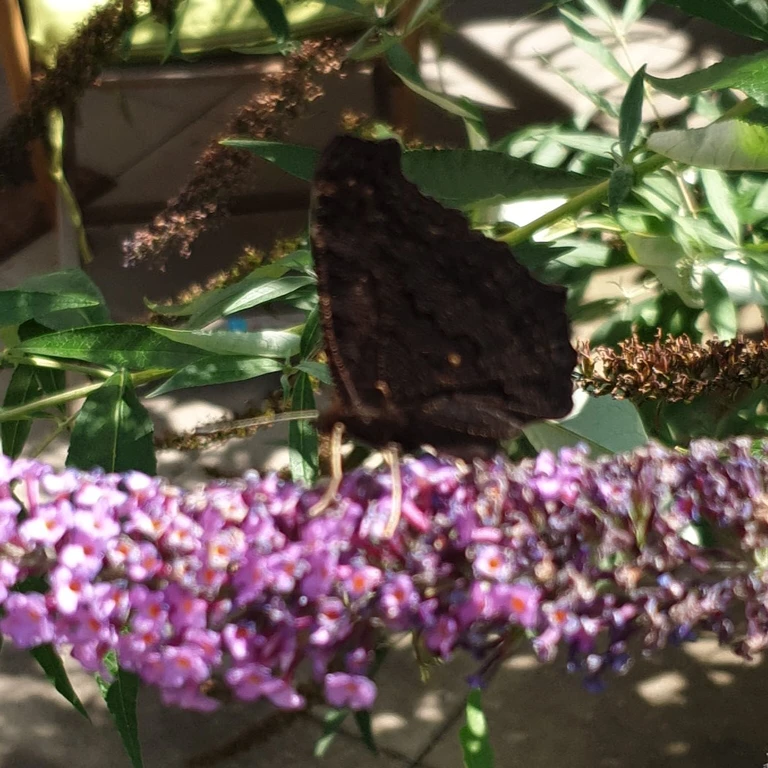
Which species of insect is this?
Aglais io
